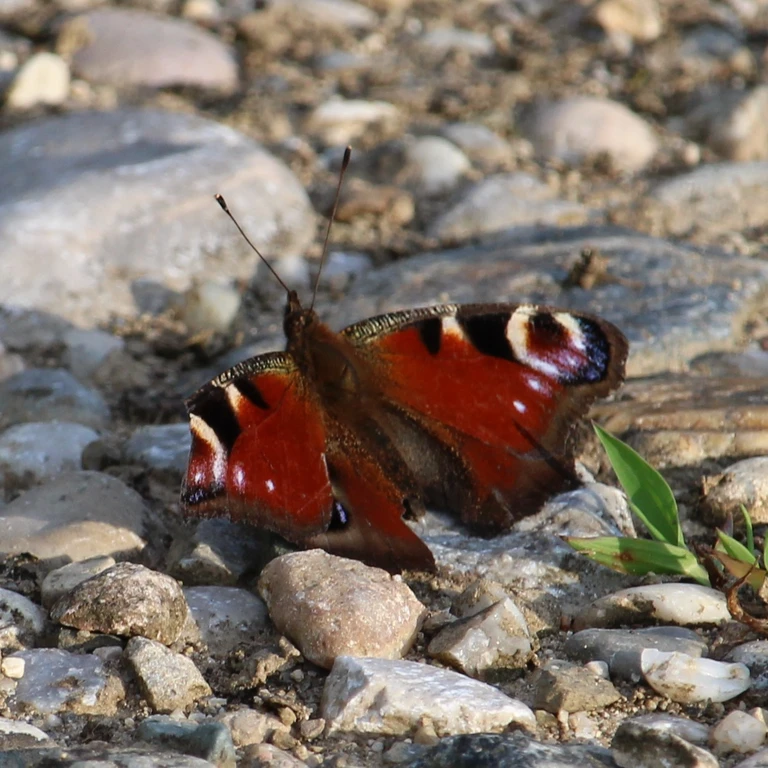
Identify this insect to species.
Aglais io
